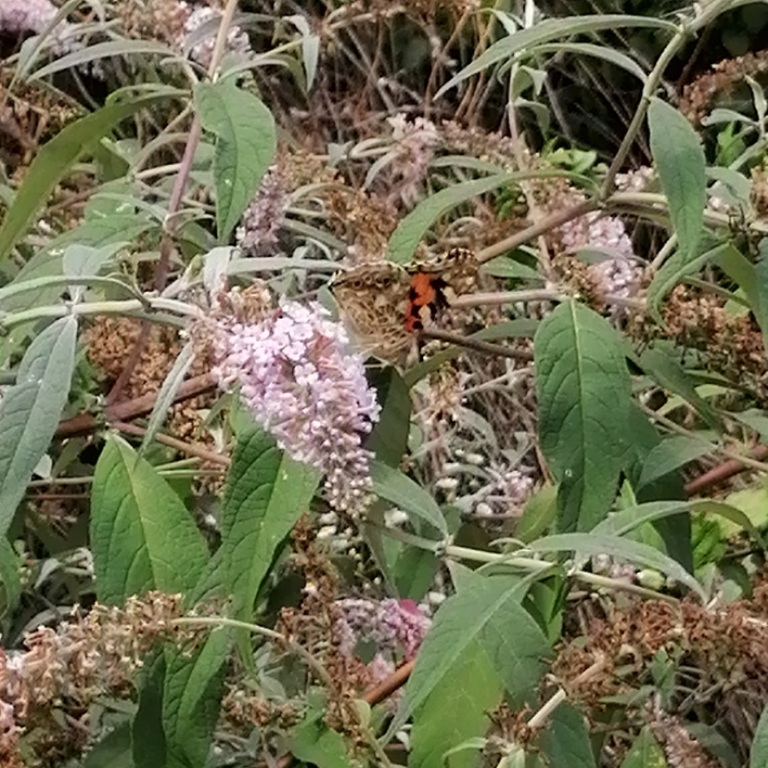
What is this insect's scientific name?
Vanessa cardui
